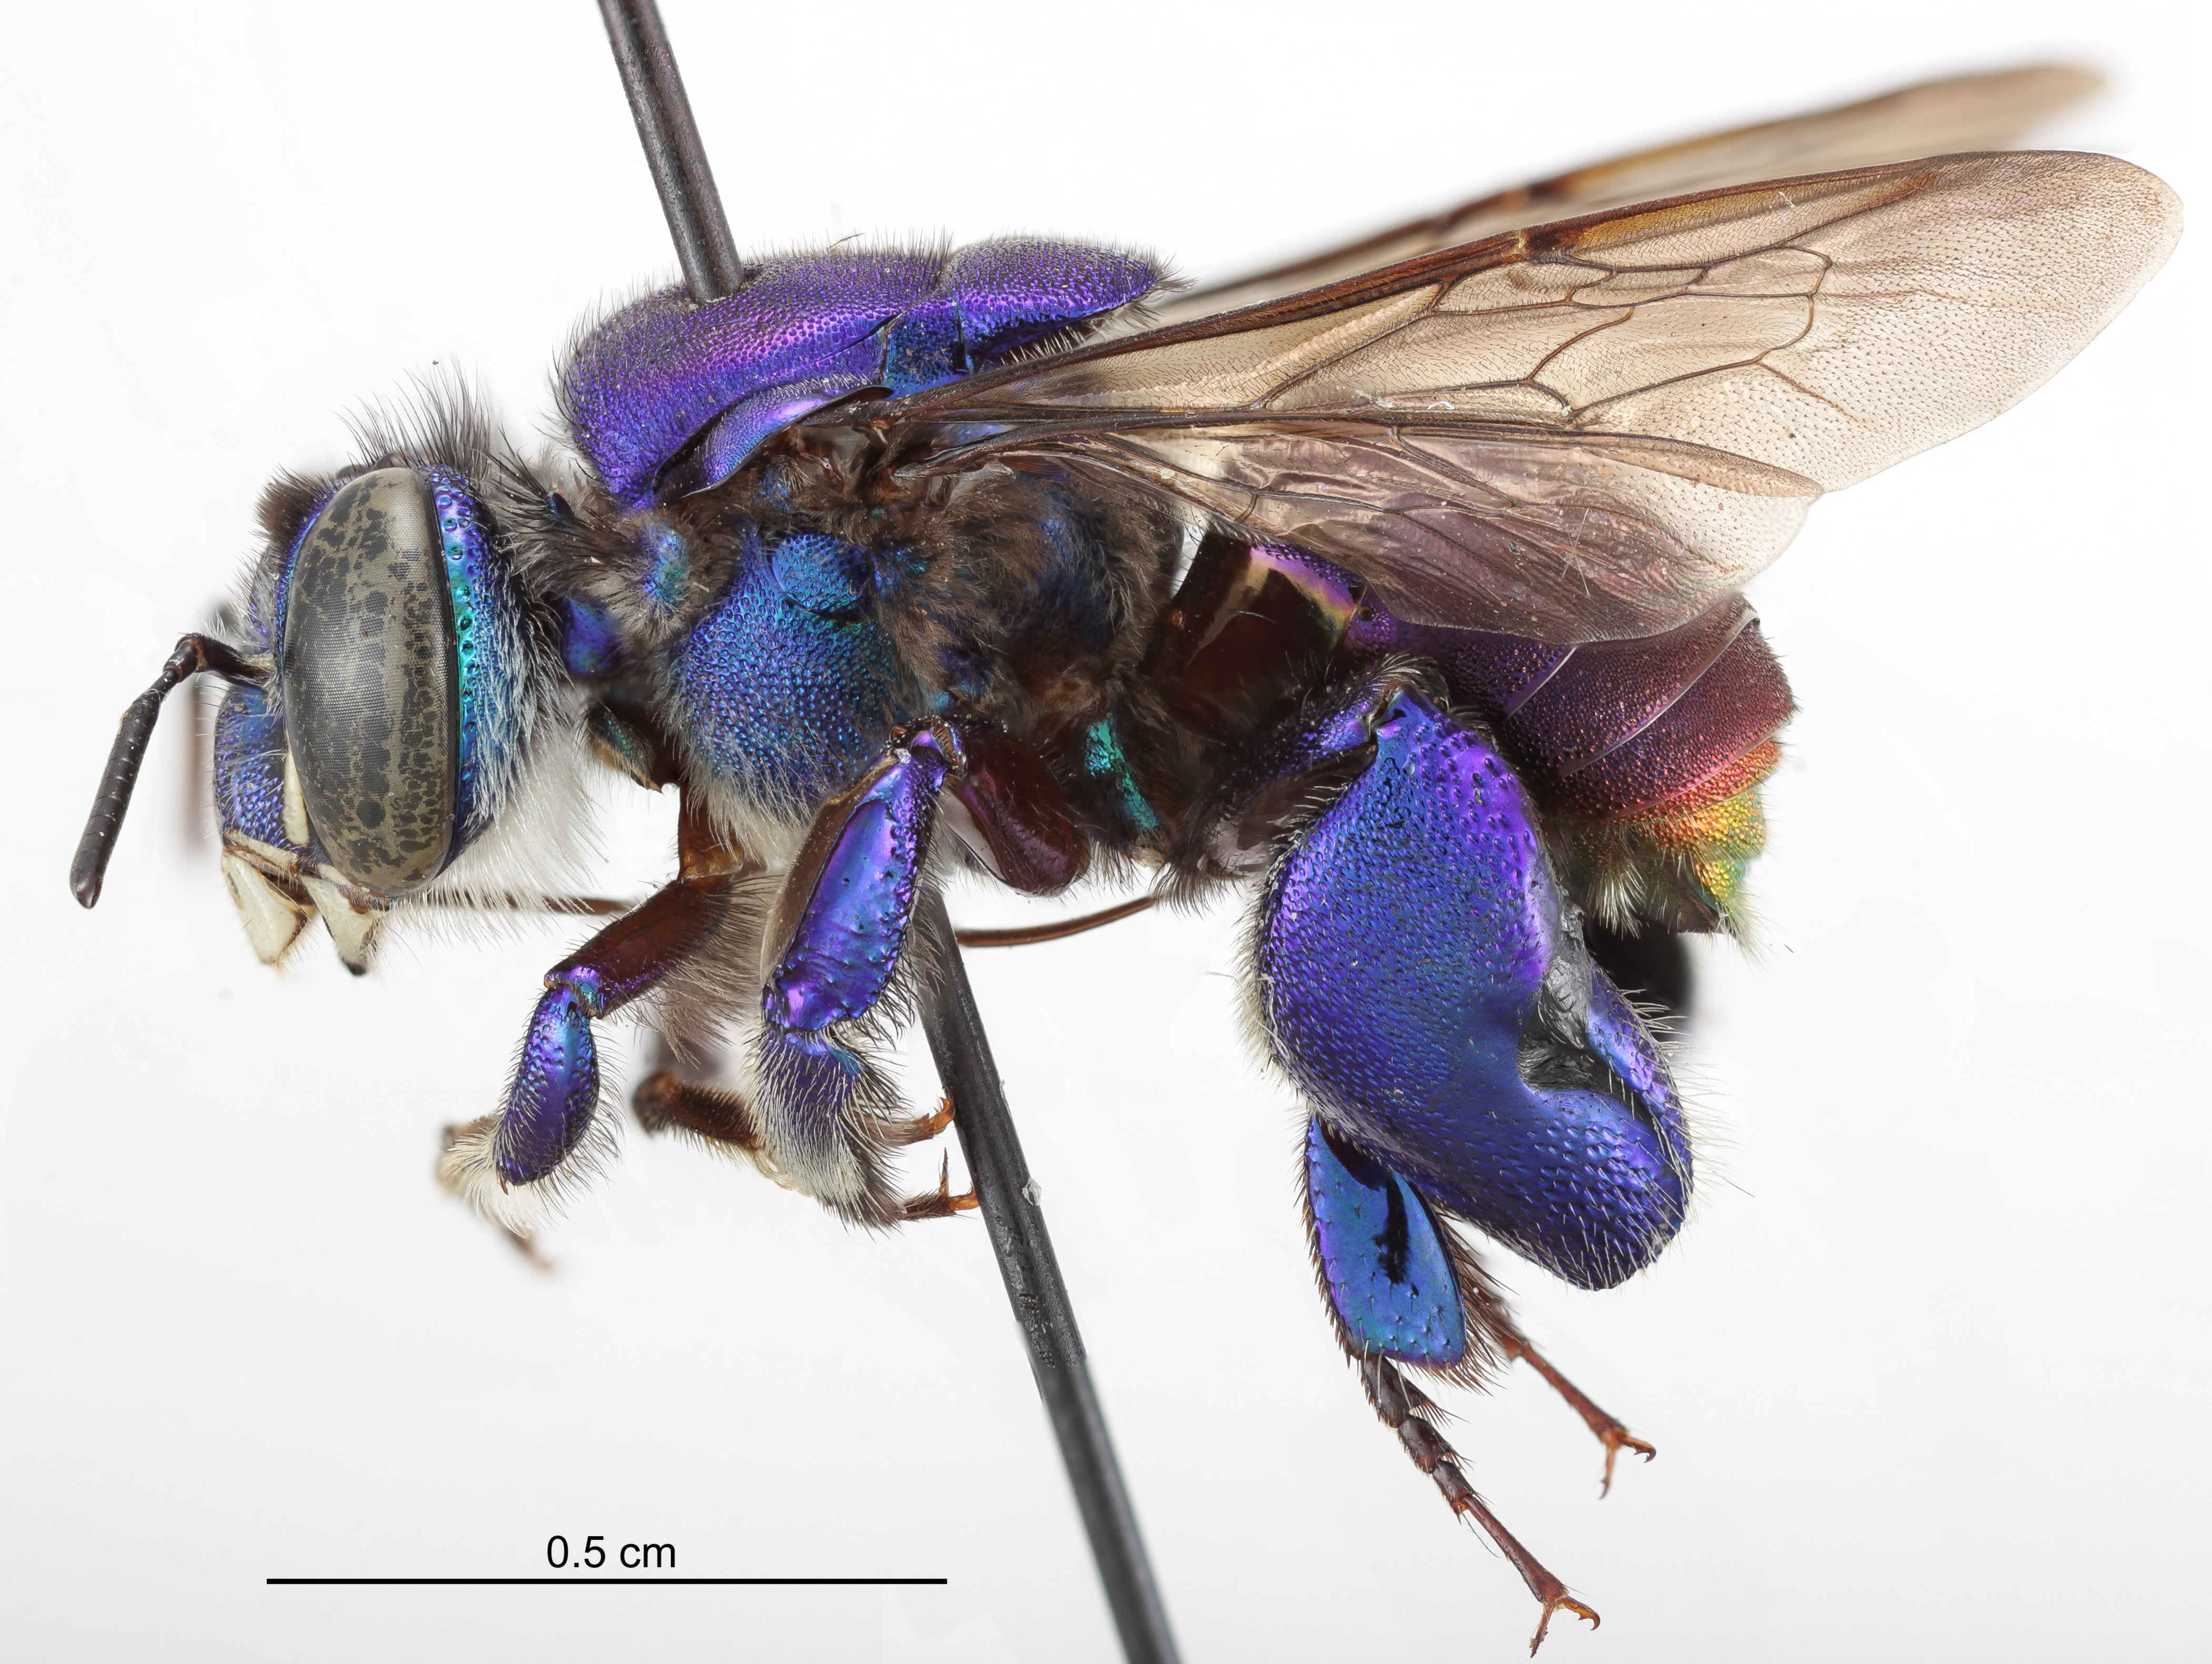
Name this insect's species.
Euglossa cognata
